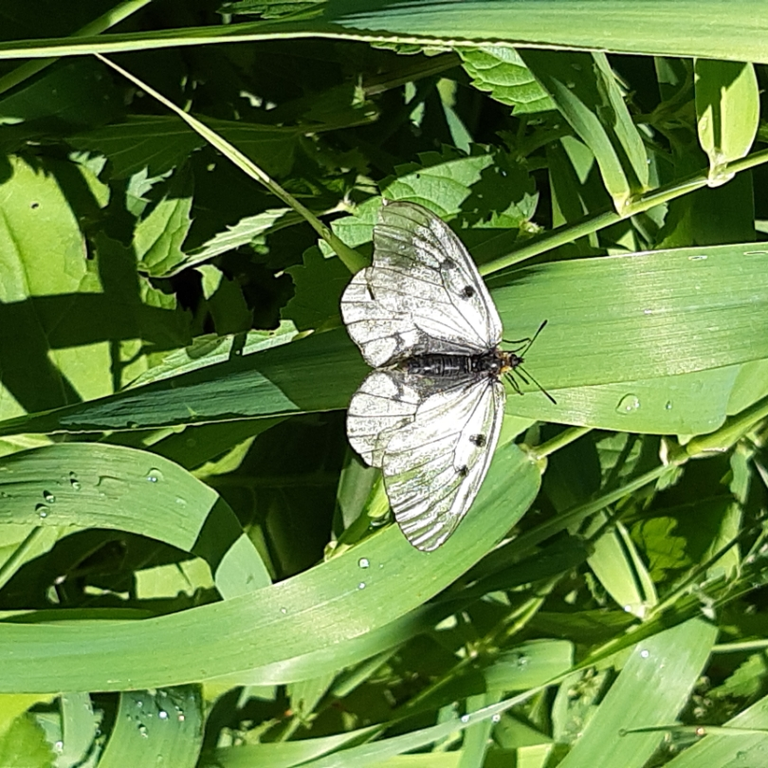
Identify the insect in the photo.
Parnassius mnemosyne
